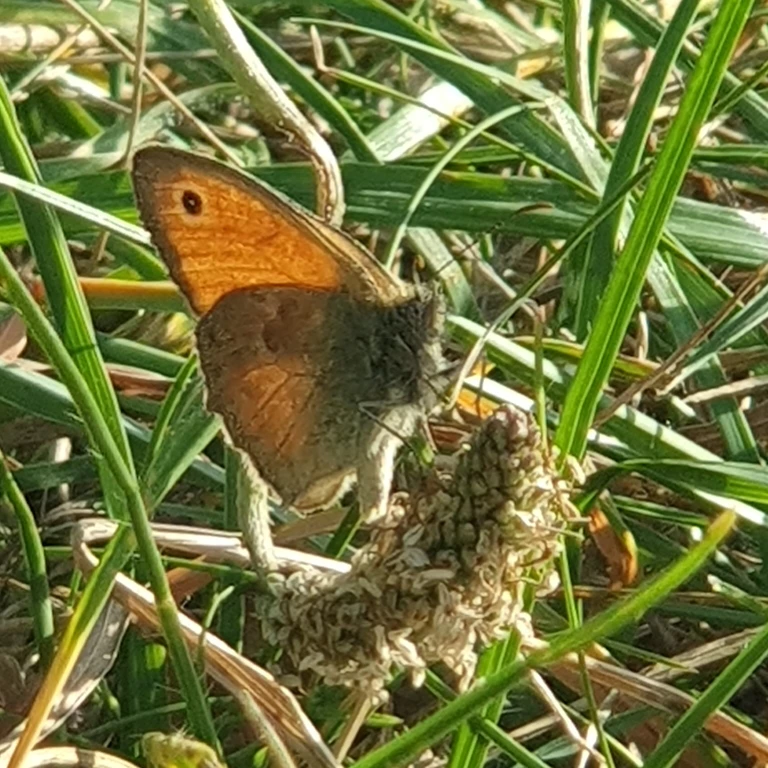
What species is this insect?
Coenonympha pamphilus
